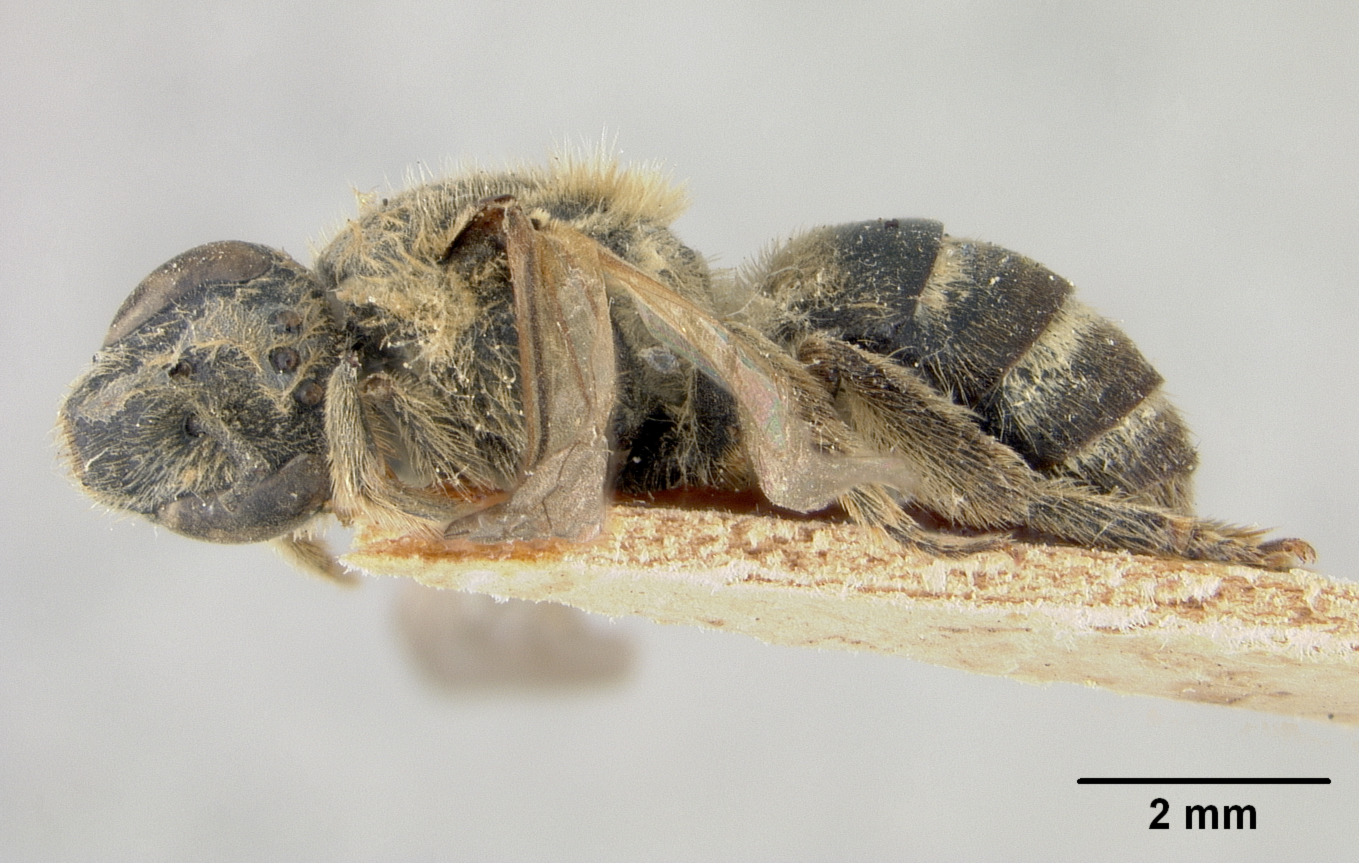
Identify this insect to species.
Halictus basicirus
